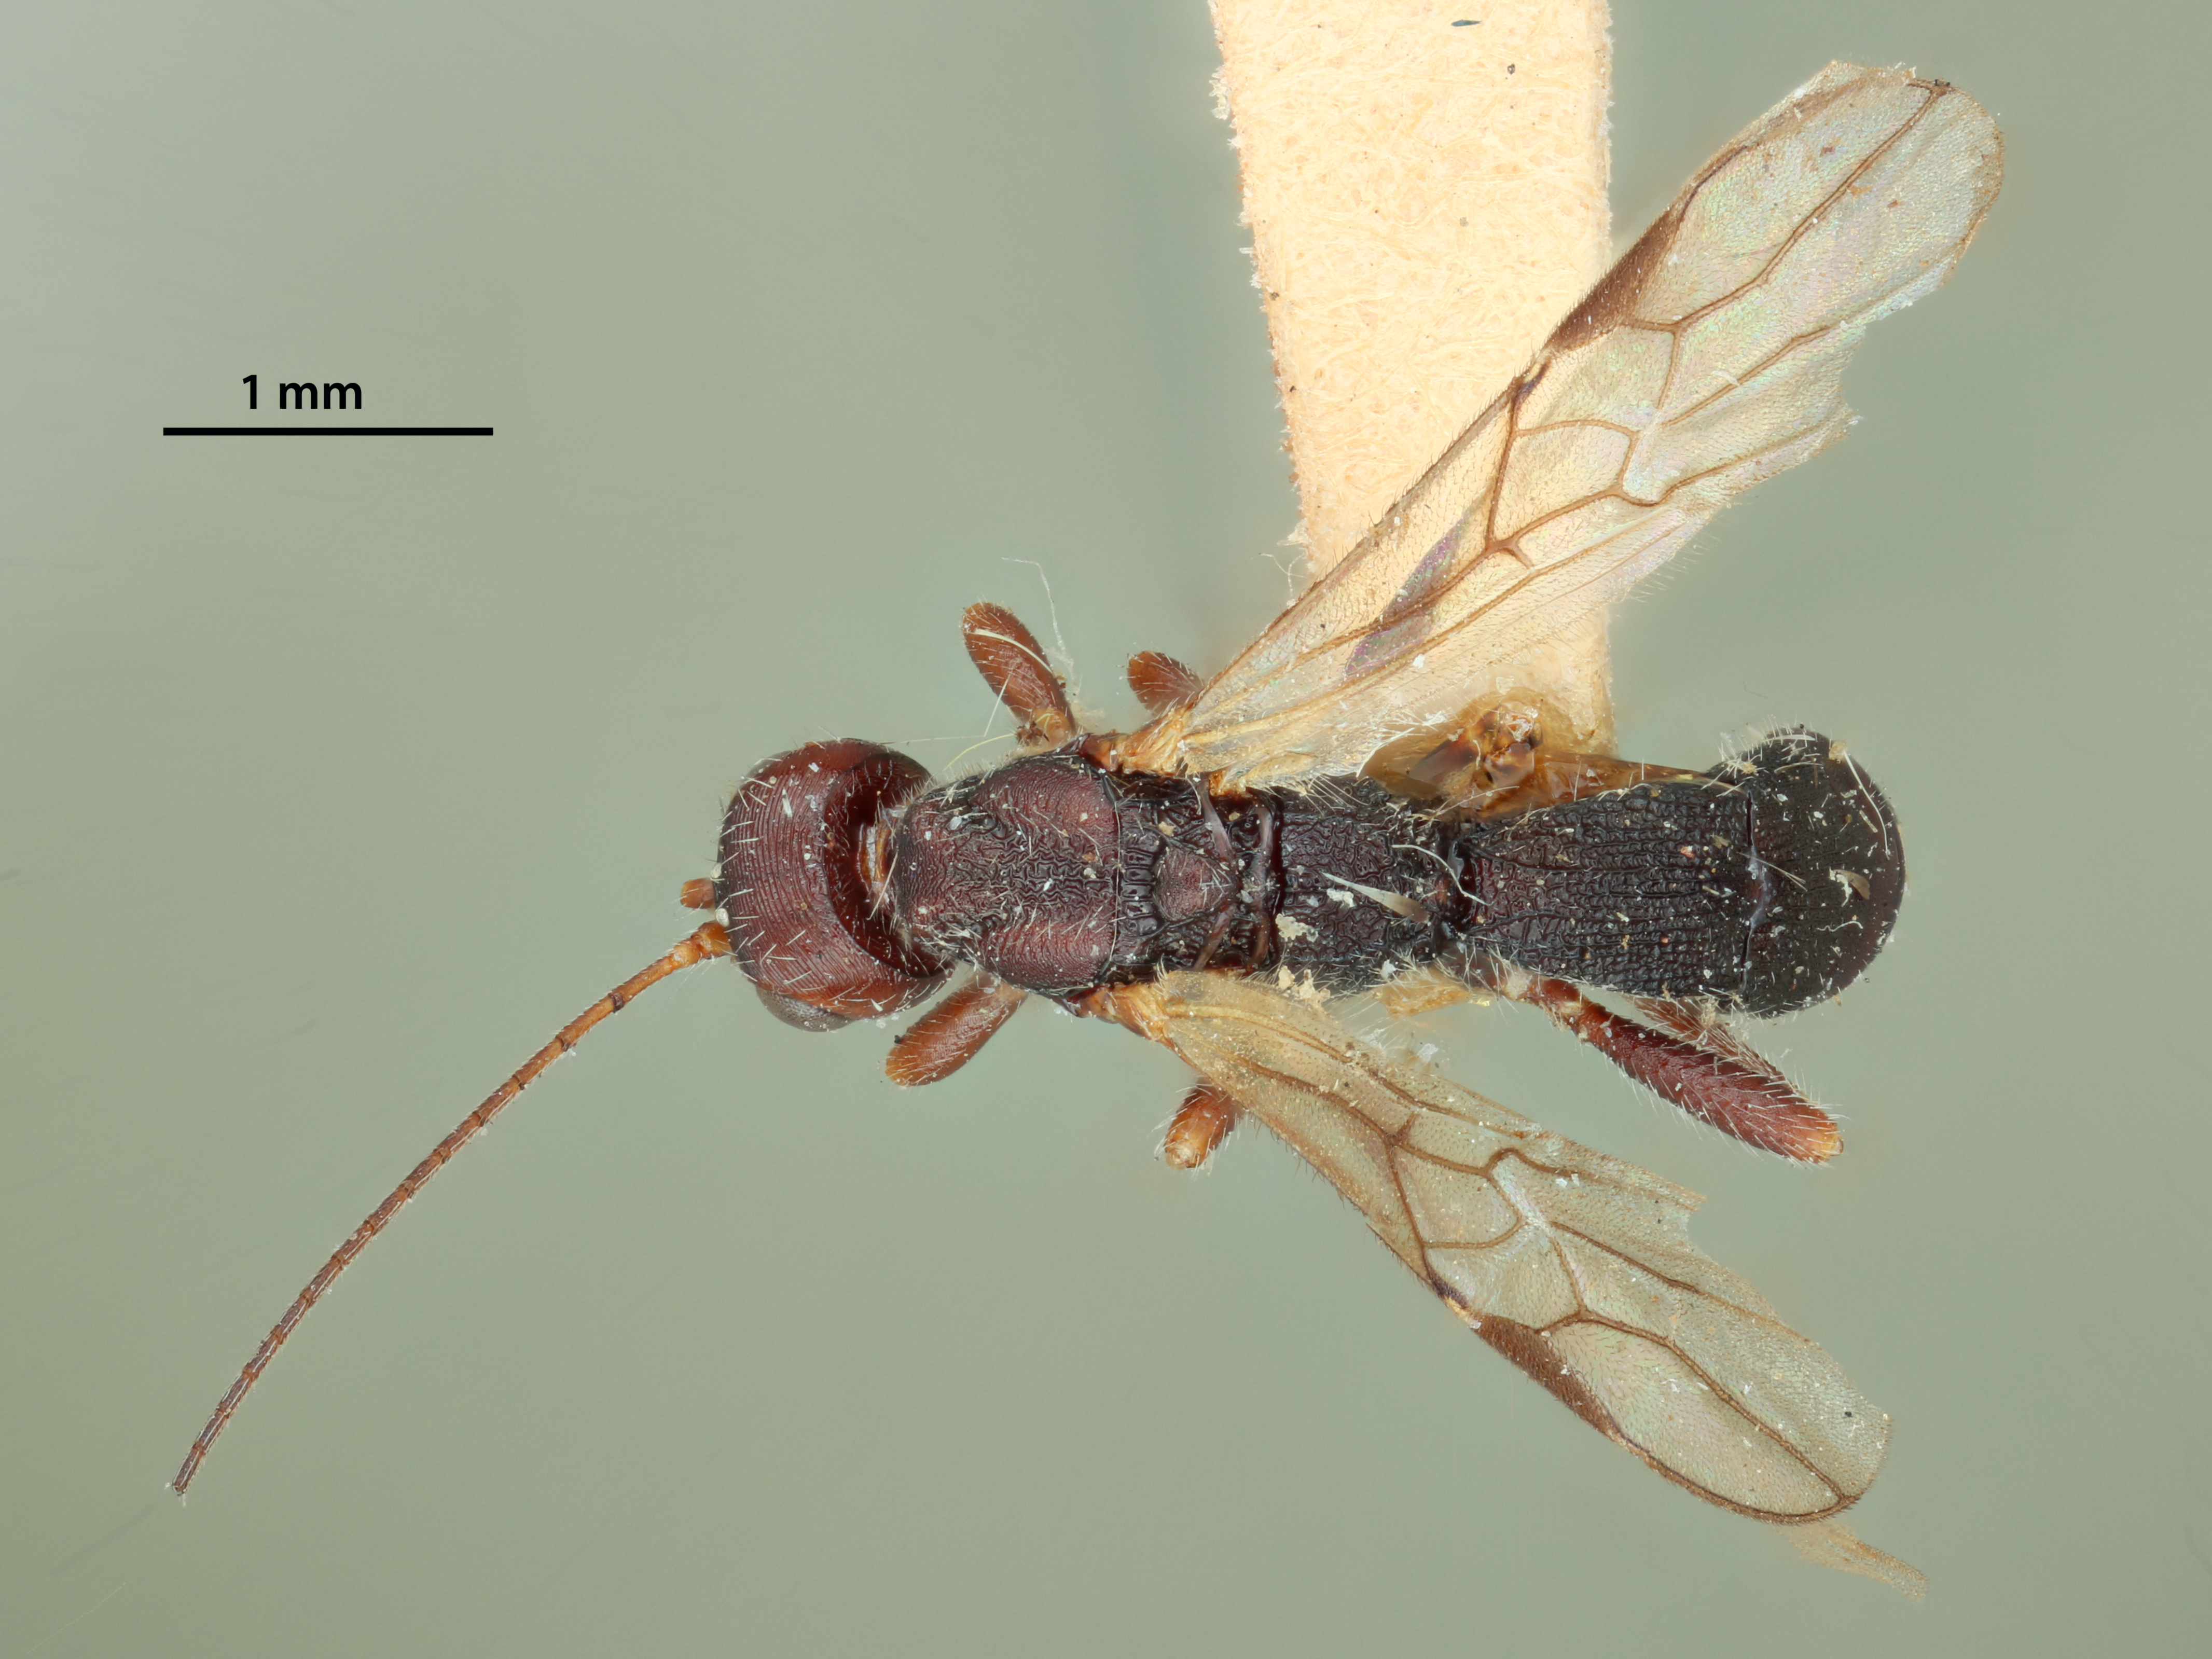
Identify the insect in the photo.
Heterospilus texanus
